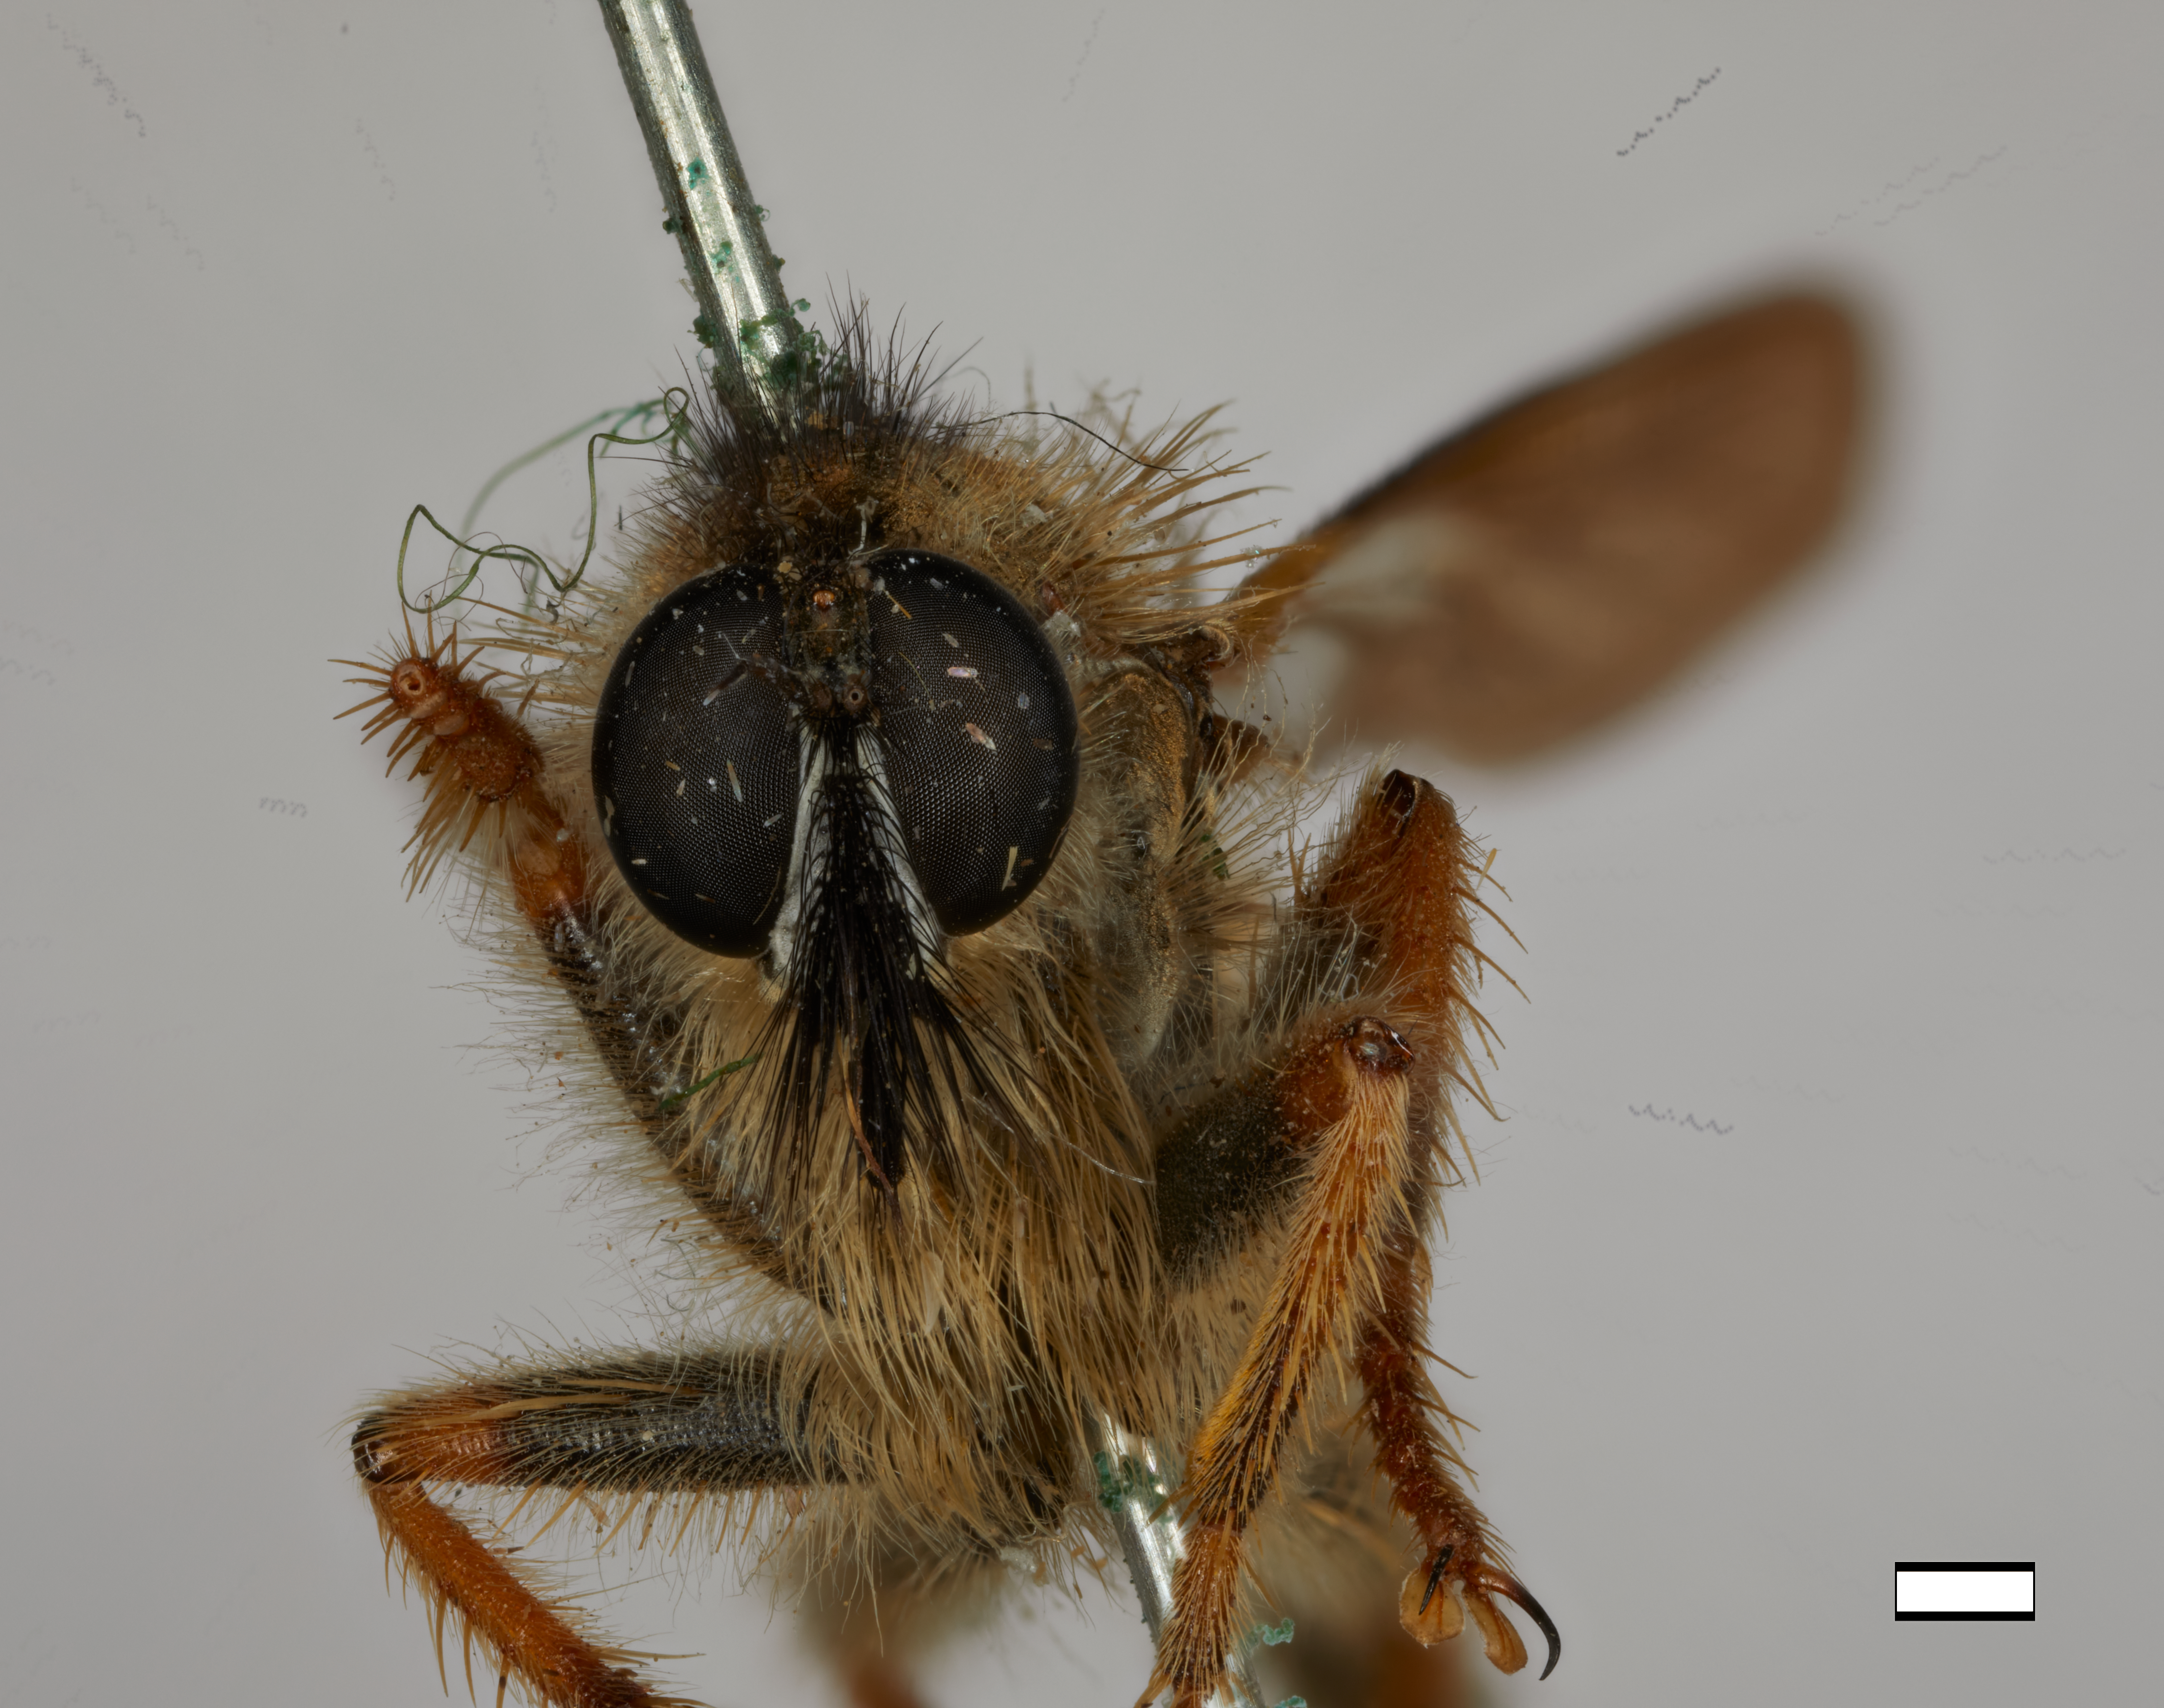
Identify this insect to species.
Scleropogon jubatus
